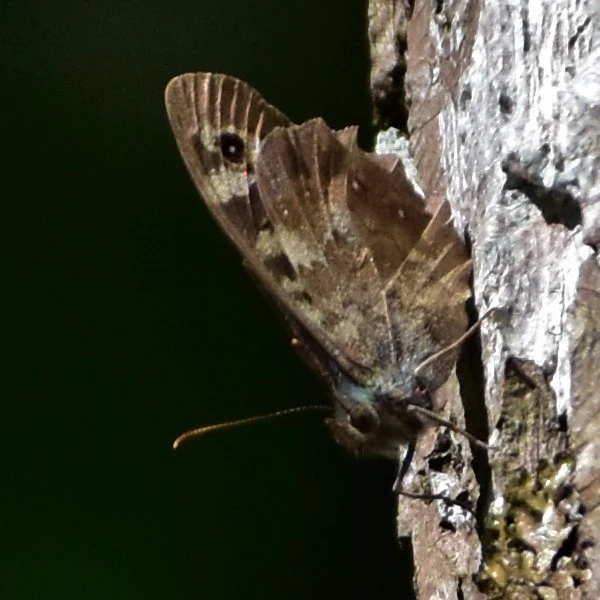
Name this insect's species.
Pararge aegeria
